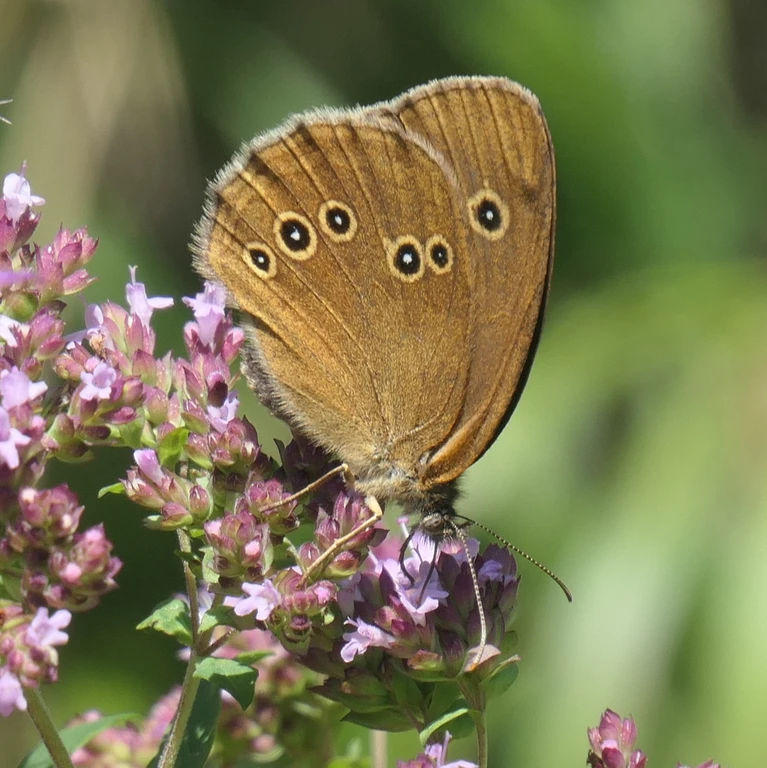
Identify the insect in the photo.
Aphantopus hyperantus
